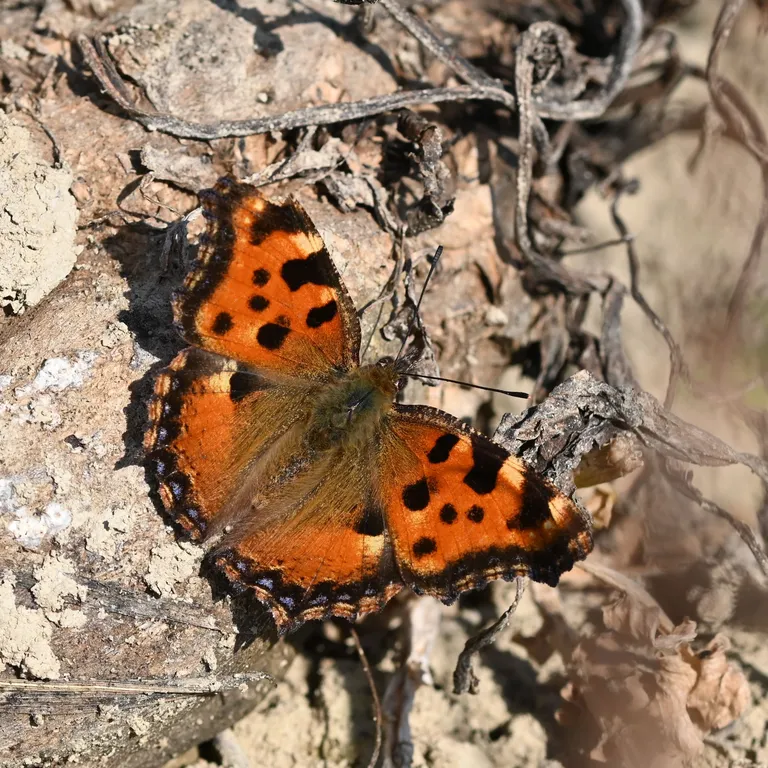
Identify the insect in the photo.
Nymphalis polychloros
